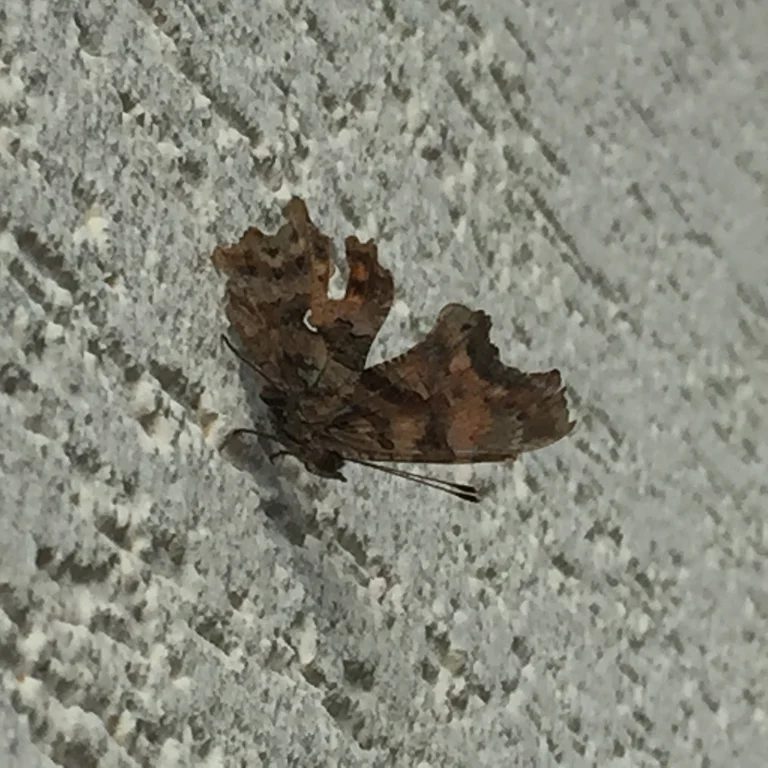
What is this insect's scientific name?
Polygonia c-album
